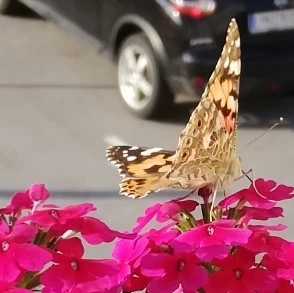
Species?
Vanessa cardui
